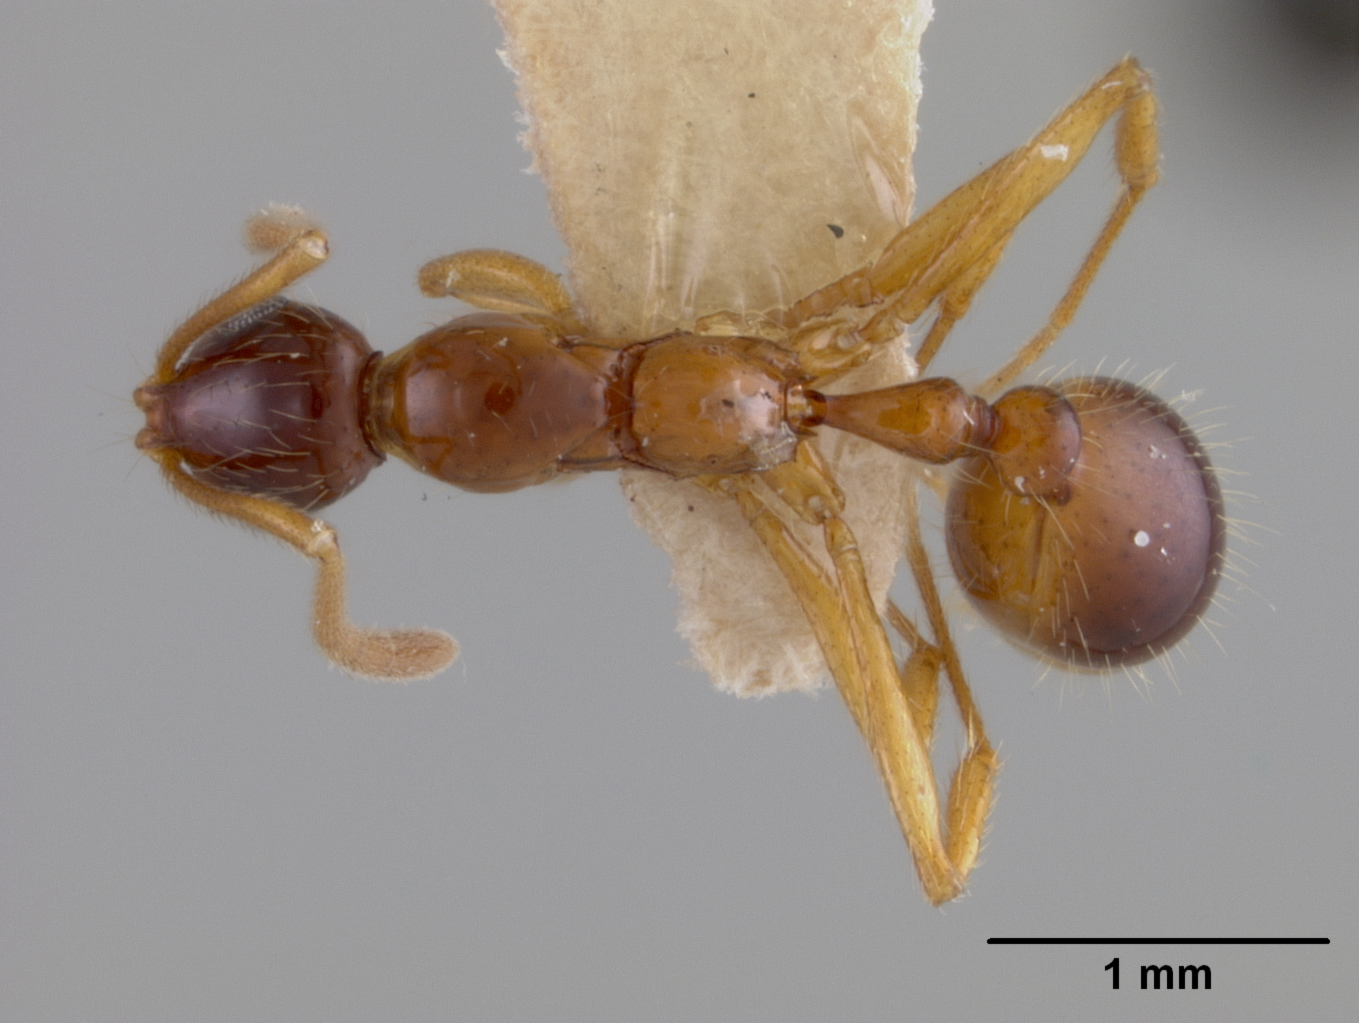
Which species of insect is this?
Megalomyrmex sjostedti
